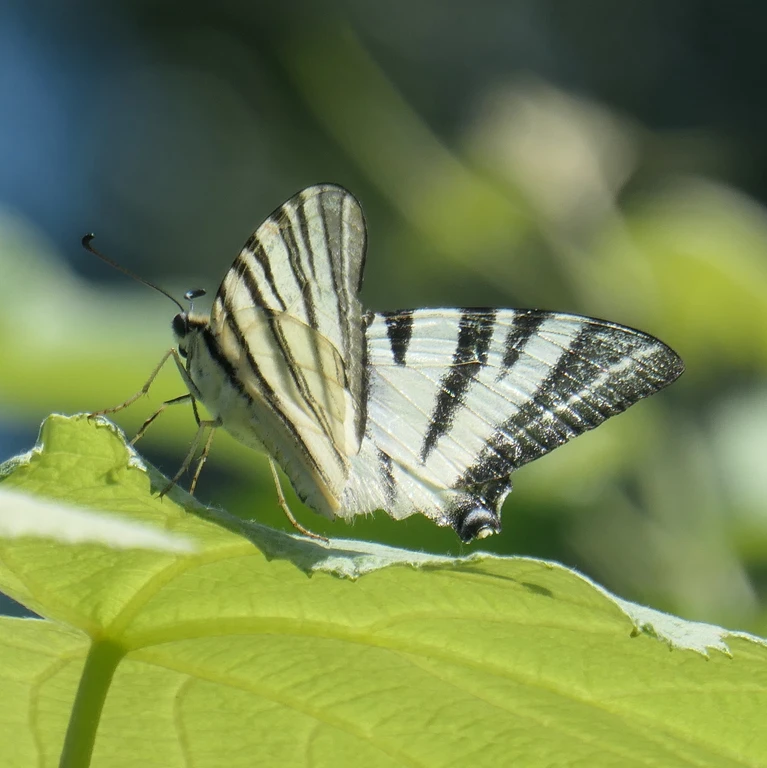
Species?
Iphiclides podalirius
